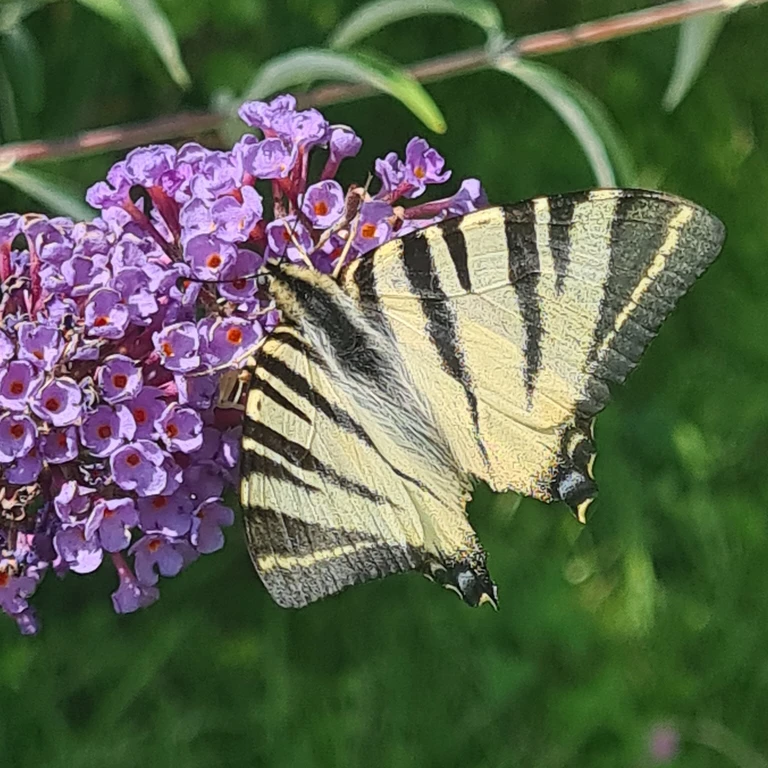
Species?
Iphiclides podalirius
